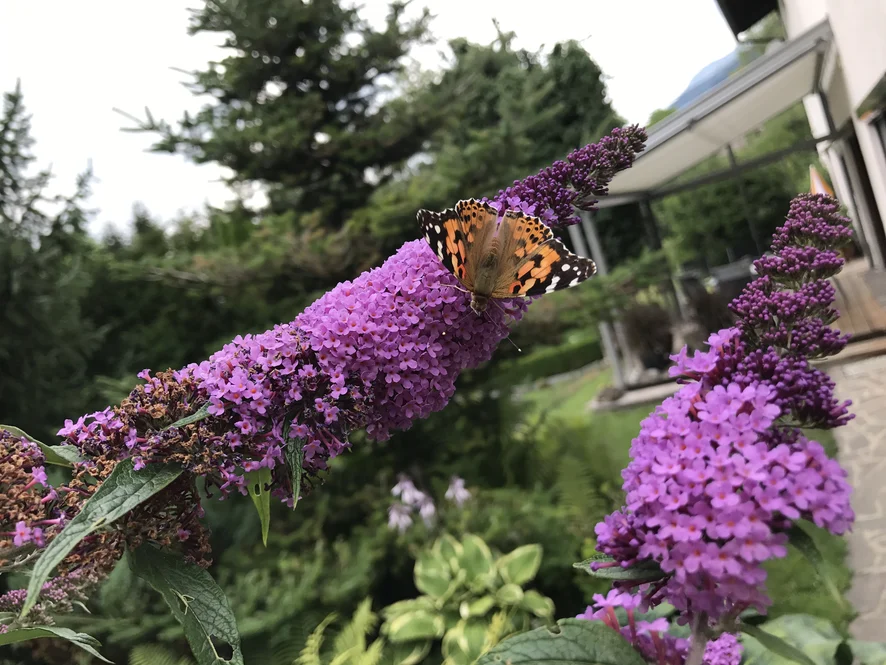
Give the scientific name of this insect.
Vanessa cardui
